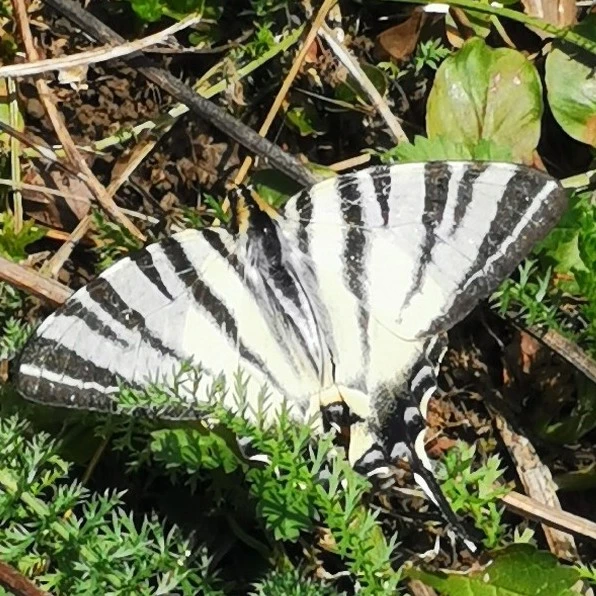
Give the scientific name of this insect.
Iphiclides podalirius
